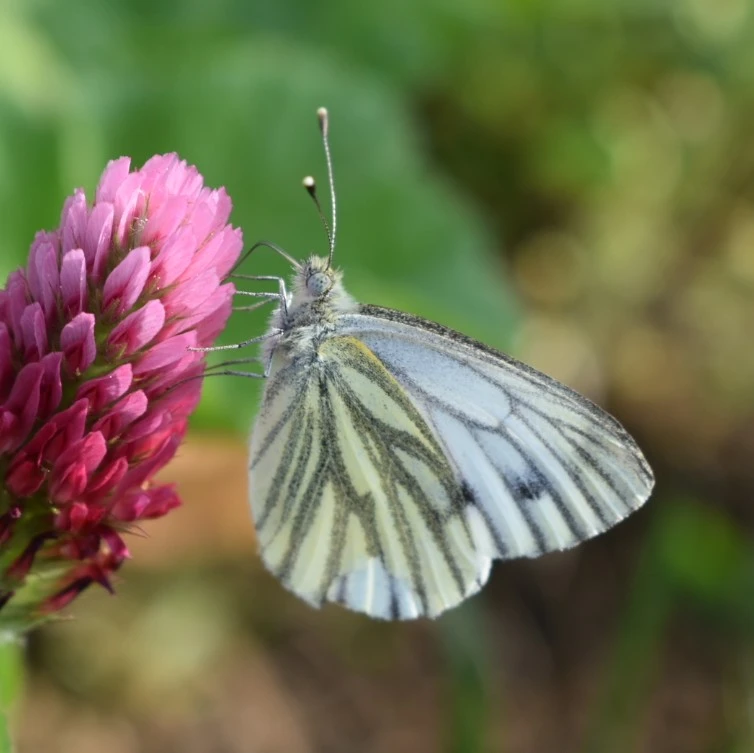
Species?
Pieris napi
